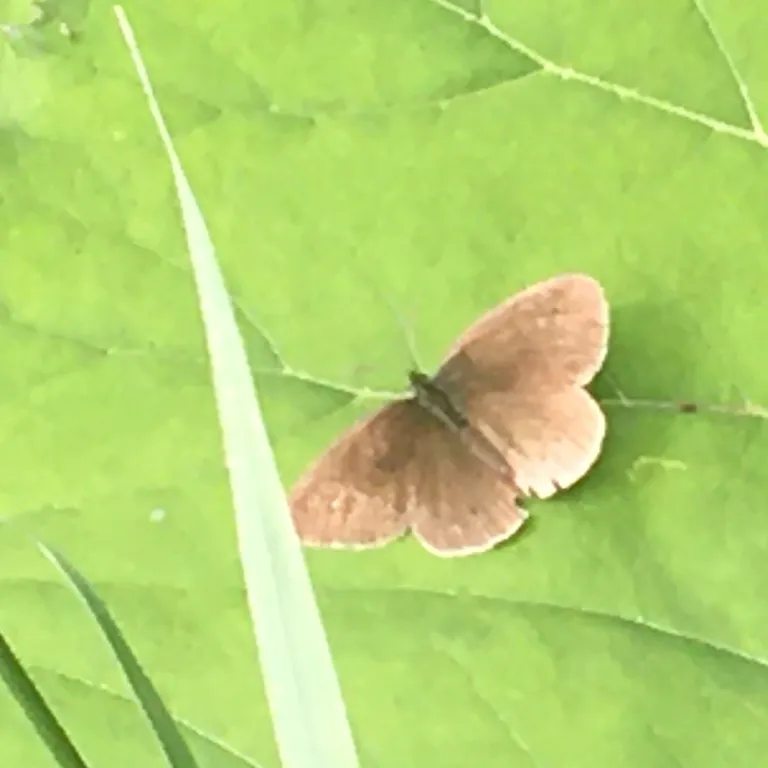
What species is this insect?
Aphantopus hyperantus
